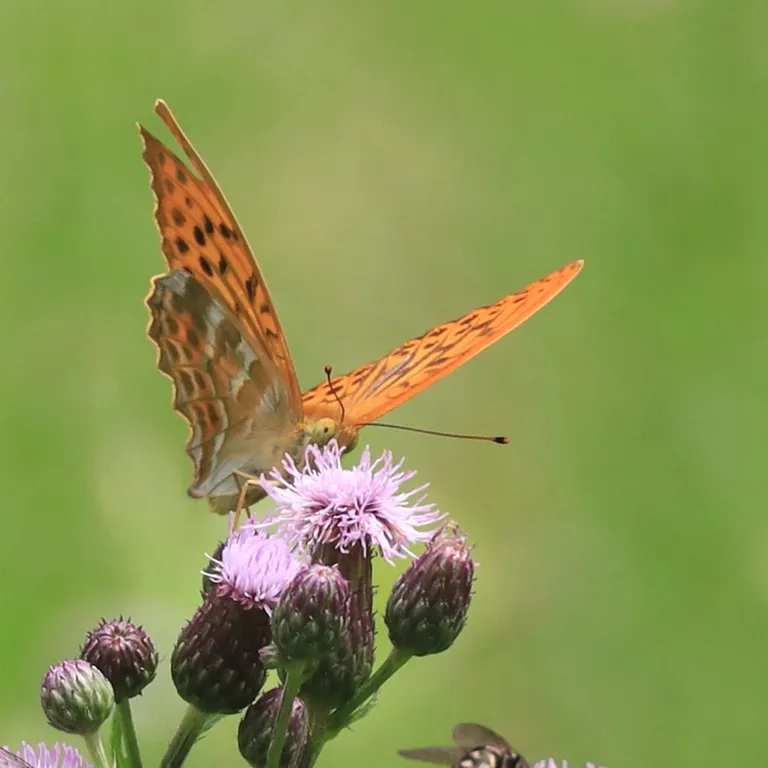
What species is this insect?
Argynnis paphia
